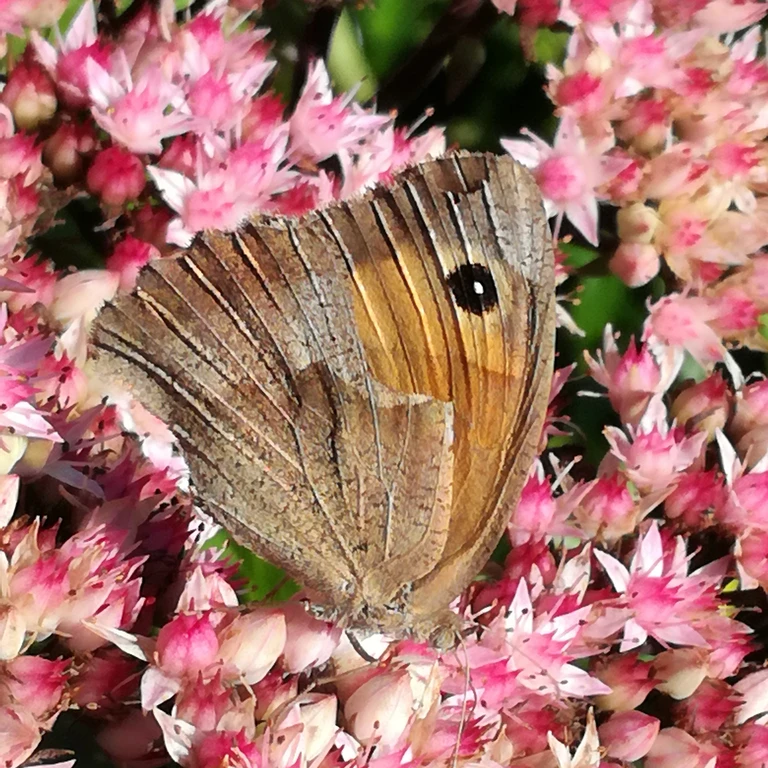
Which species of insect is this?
Maniola jurtina
